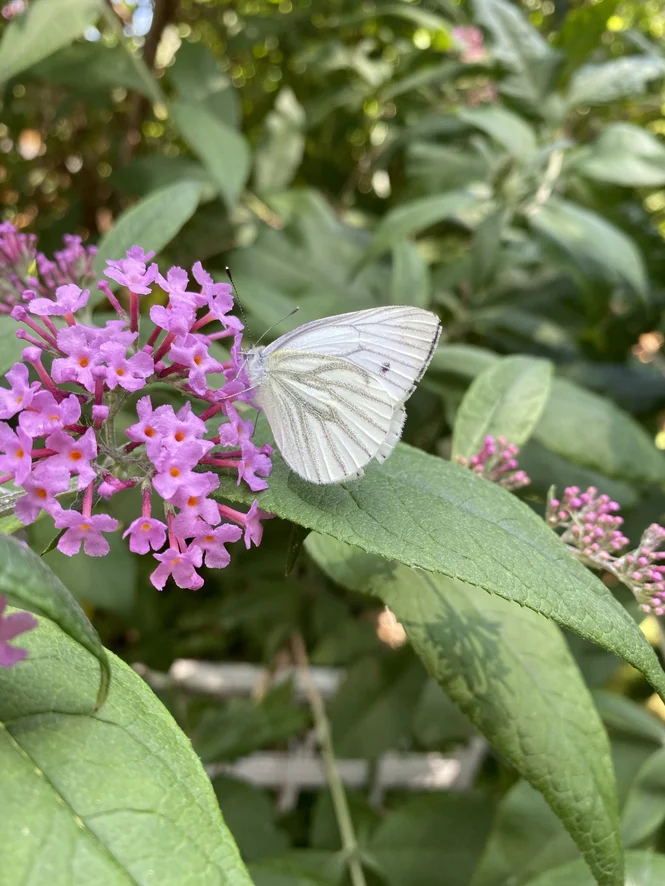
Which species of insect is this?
Pieris napi
